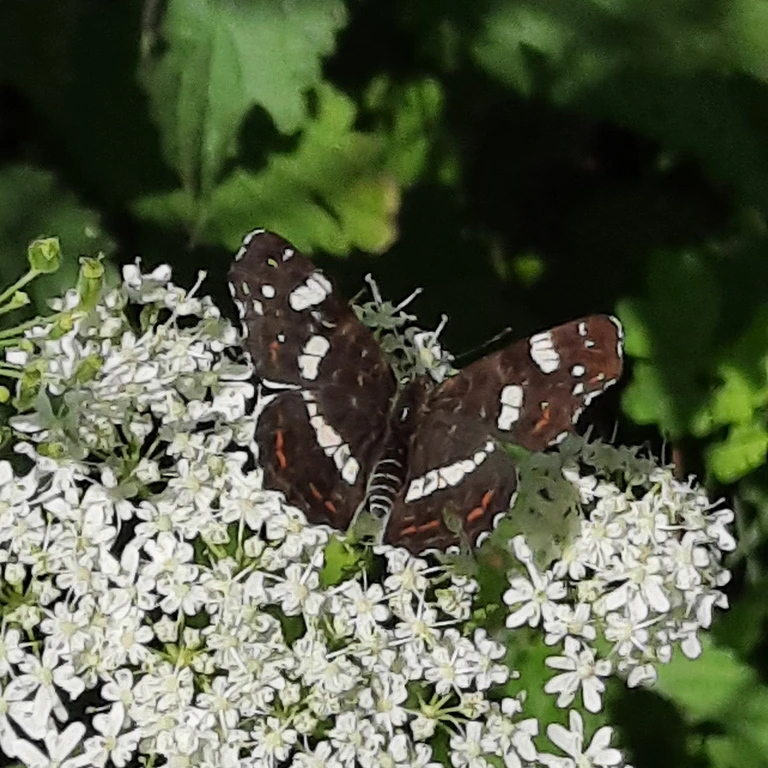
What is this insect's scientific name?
Araschnia levana
